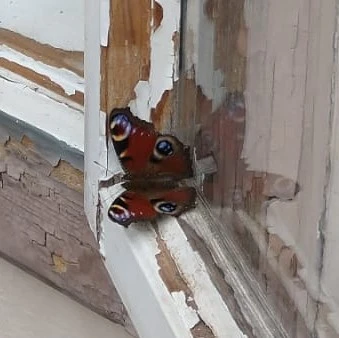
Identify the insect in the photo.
Aglais io
